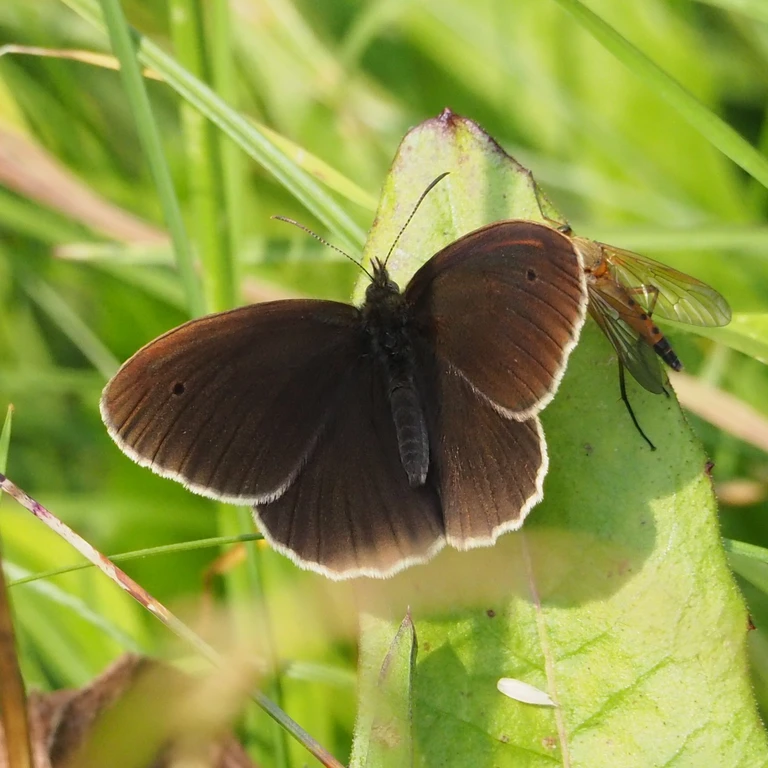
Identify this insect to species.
Maniola jurtina
